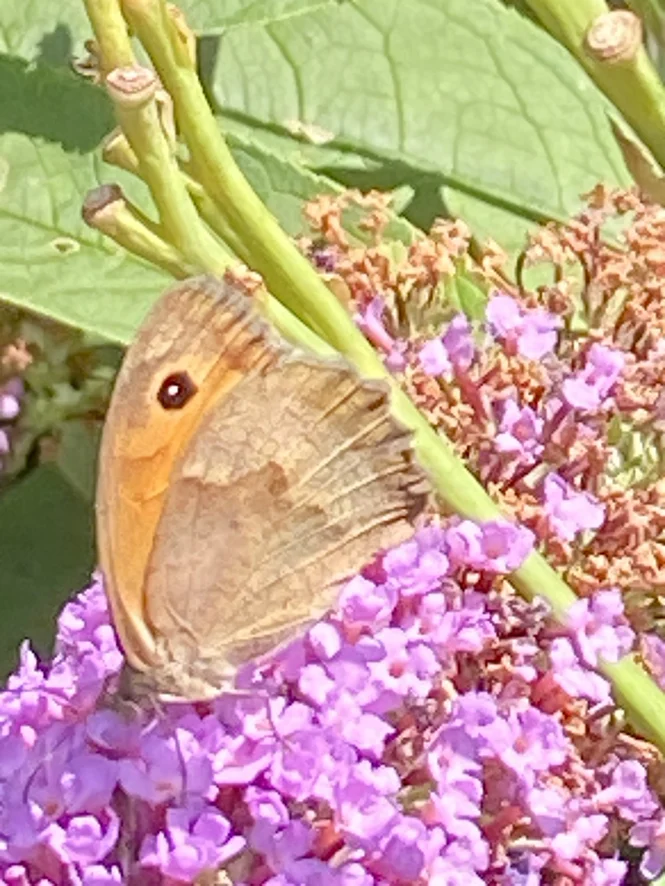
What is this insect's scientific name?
Maniola jurtina
